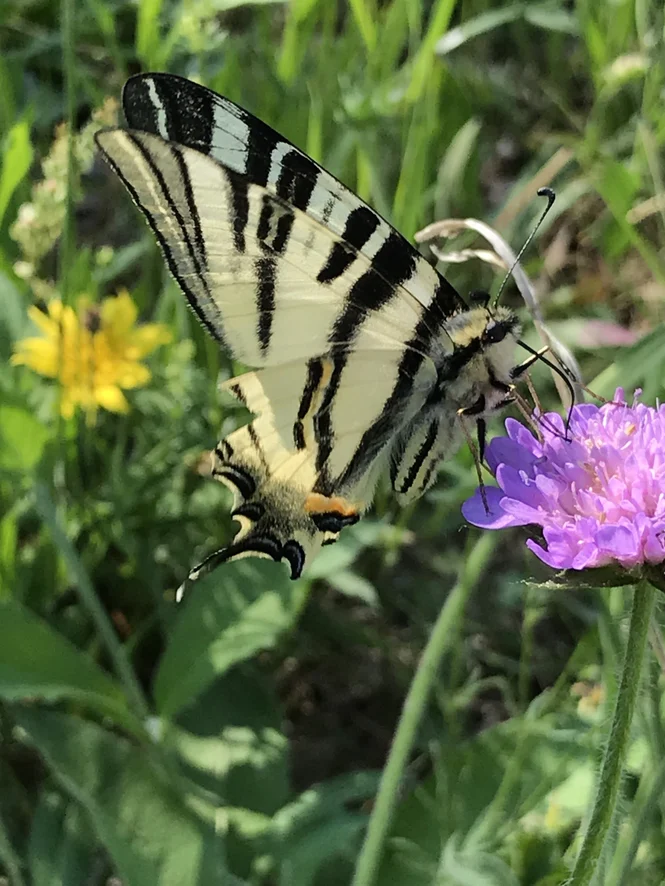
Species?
Iphiclides podalirius
